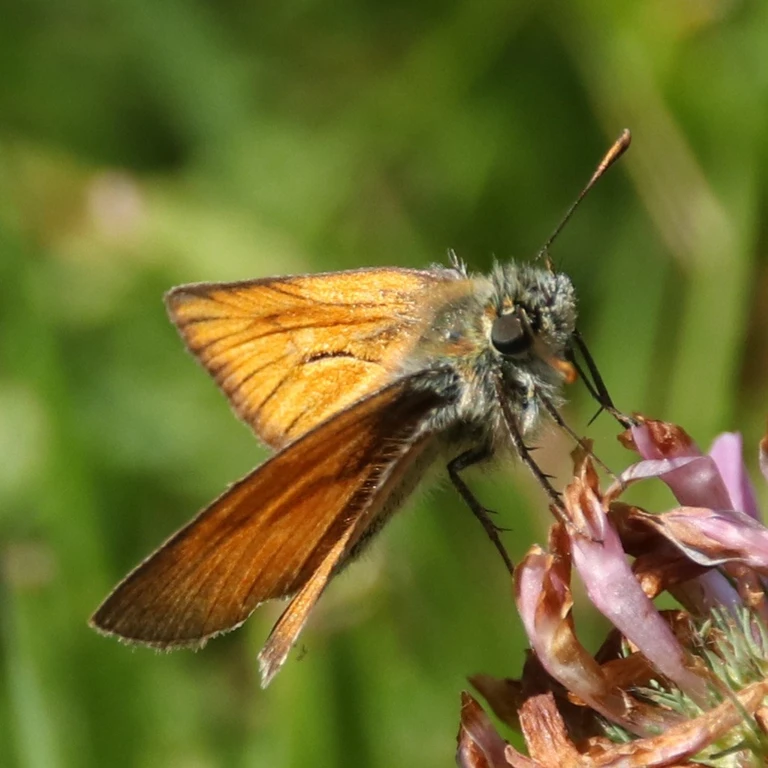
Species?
Thymelicus sylvestris
